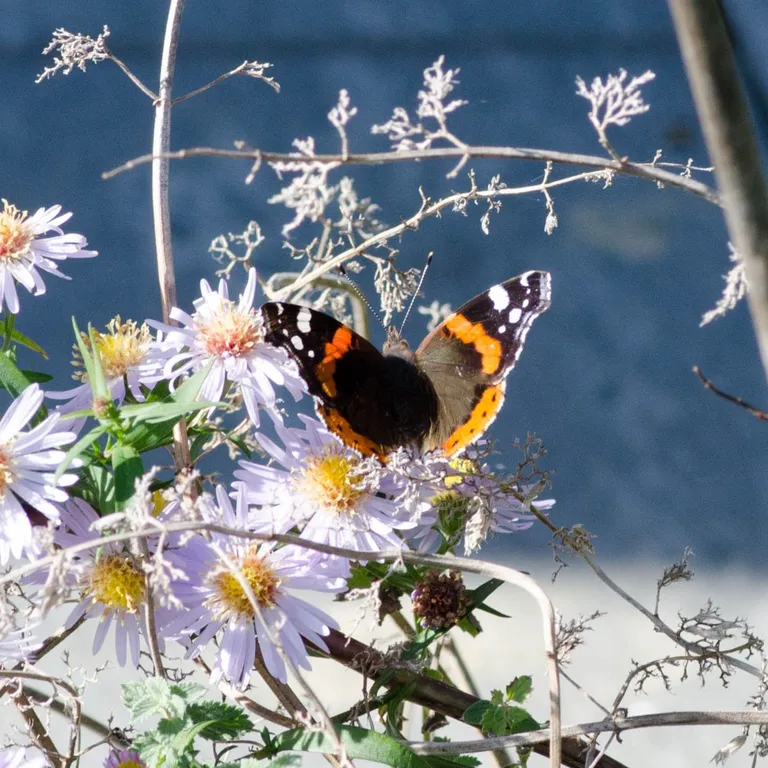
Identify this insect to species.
Vanessa atalanta
